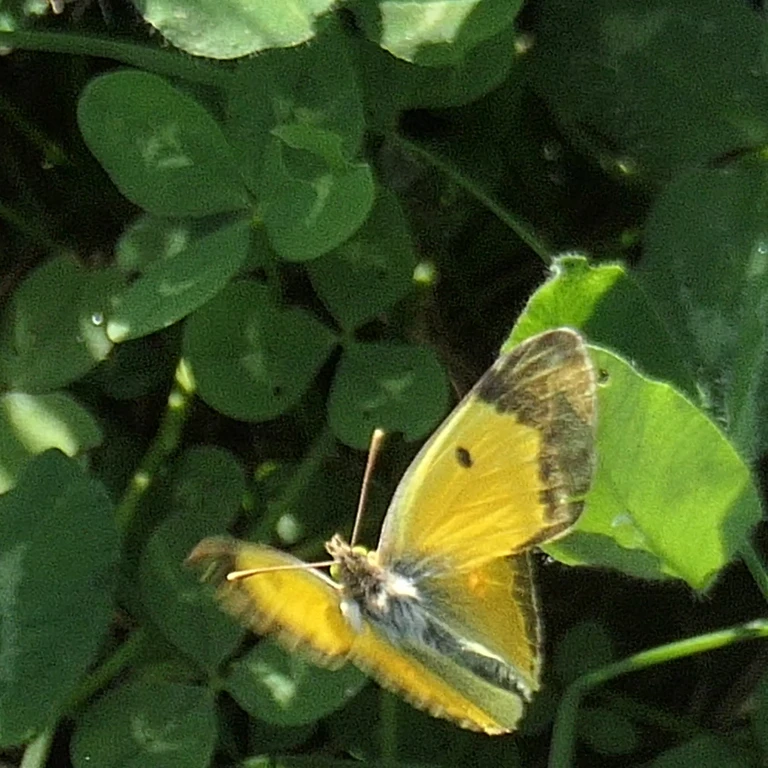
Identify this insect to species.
Colias croceus
